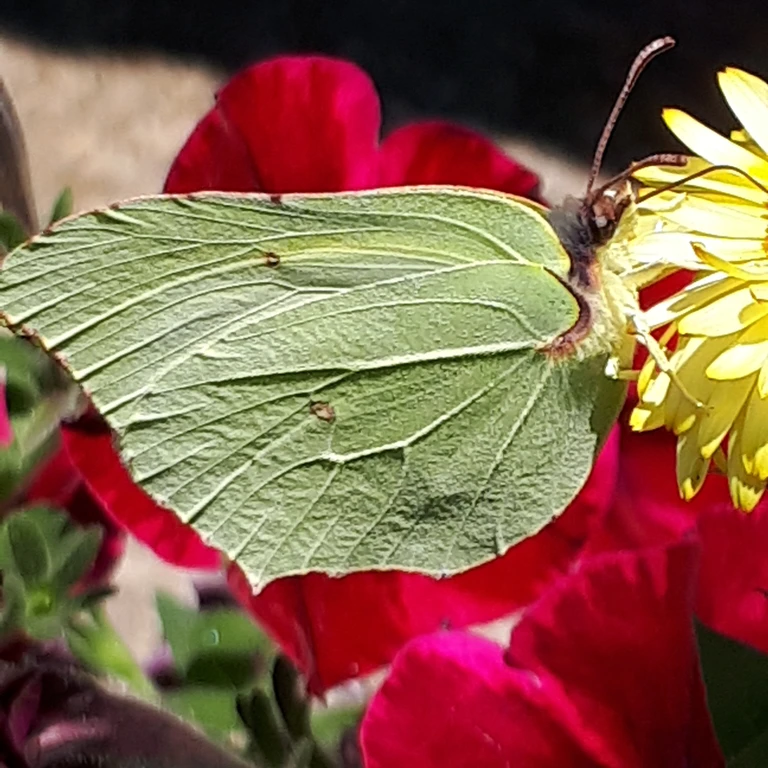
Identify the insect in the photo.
Gonepteryx rhamni
